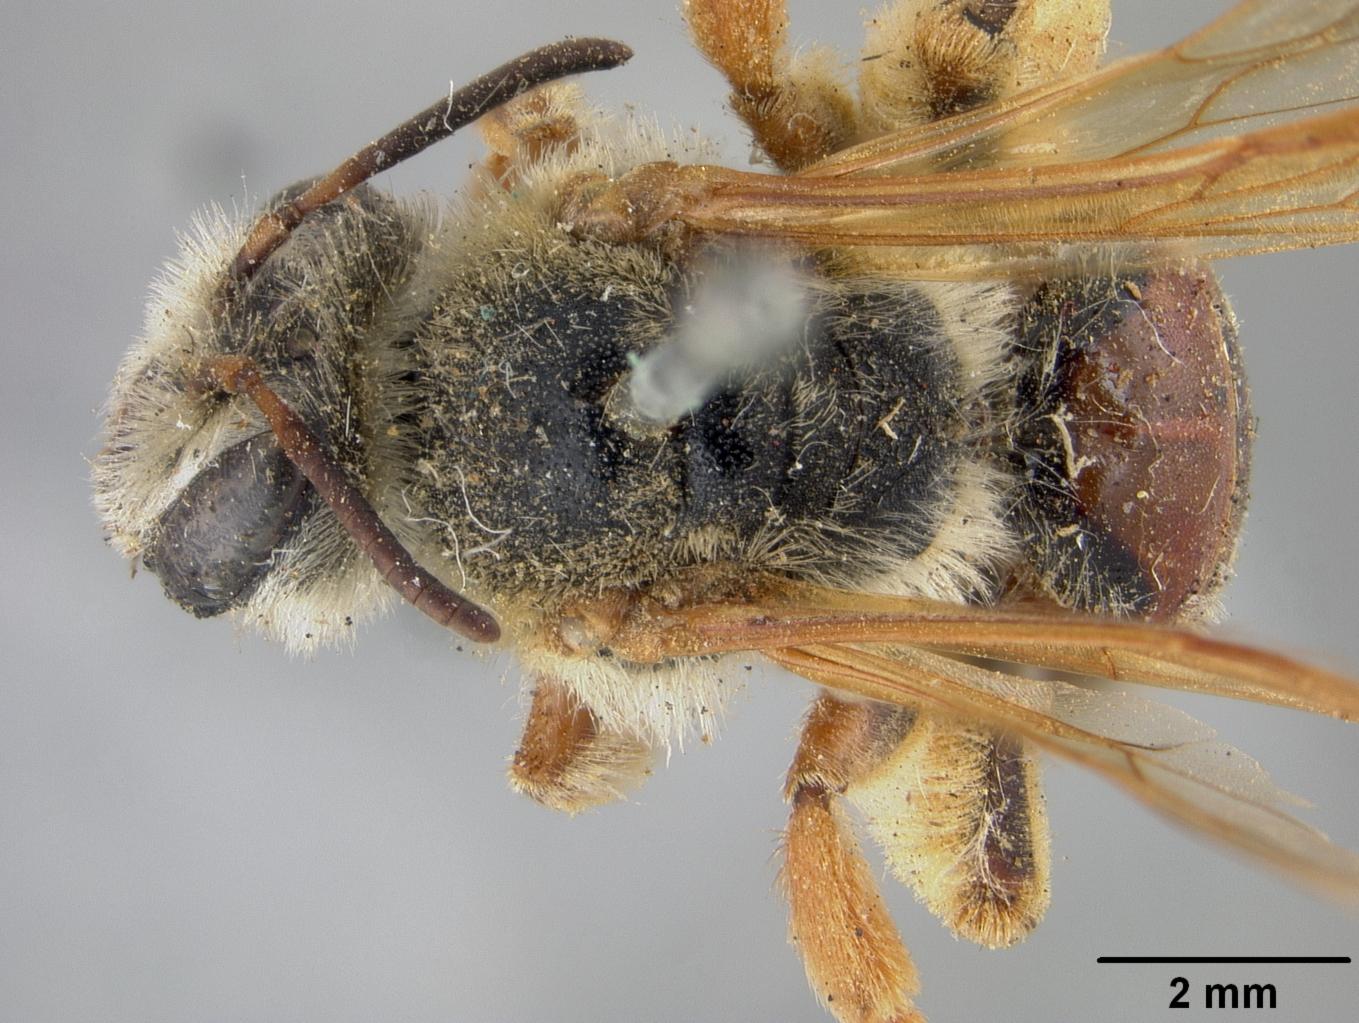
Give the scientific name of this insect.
Andrena pascoensis
